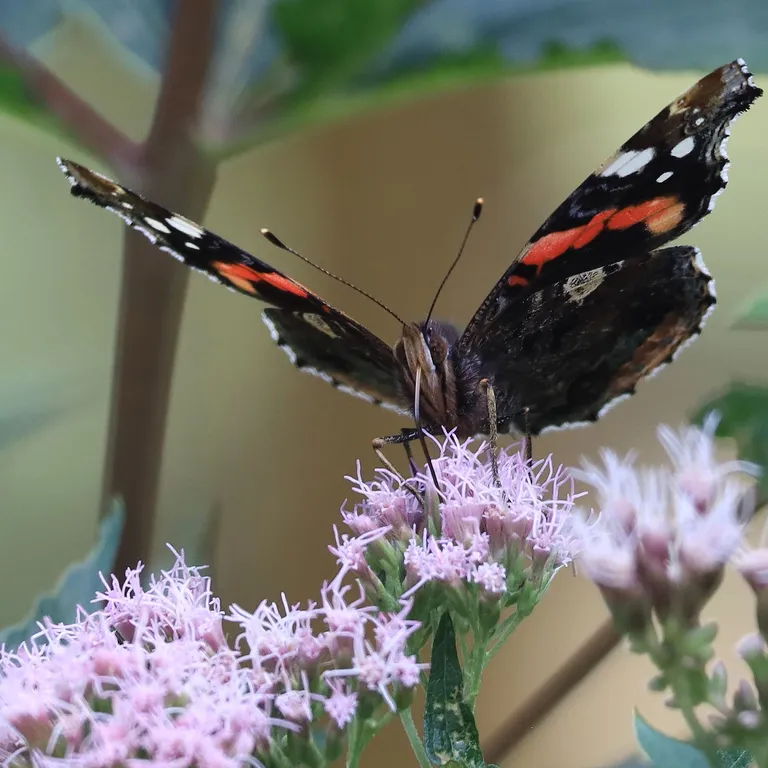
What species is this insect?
Vanessa atalanta
